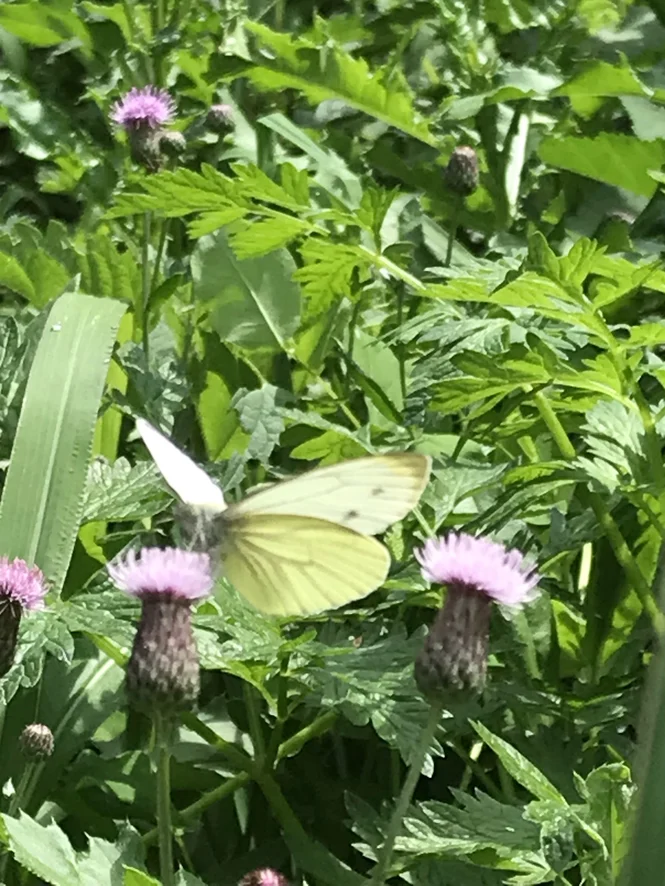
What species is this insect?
Pieris napi
